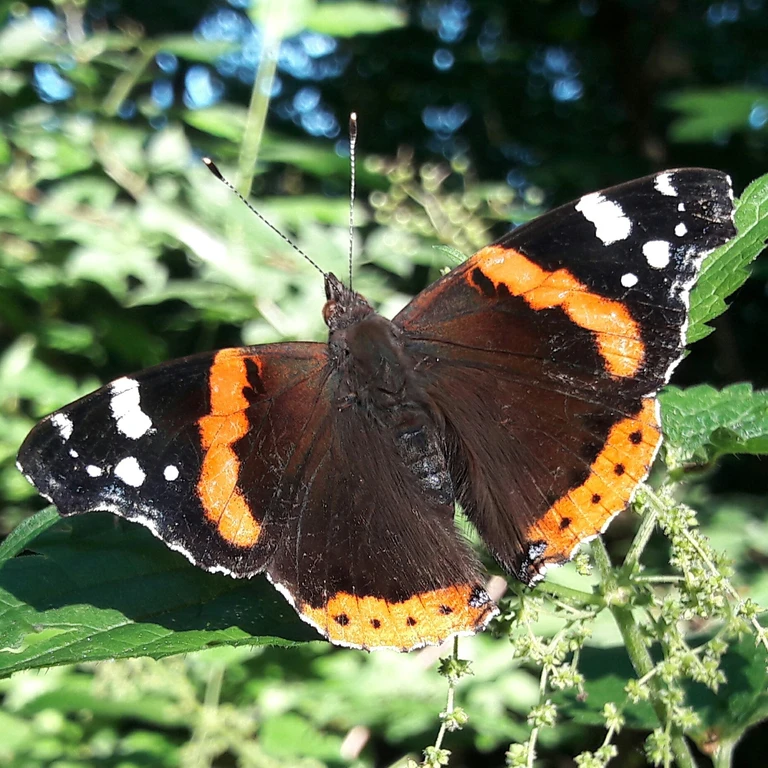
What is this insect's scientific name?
Vanessa atalanta
